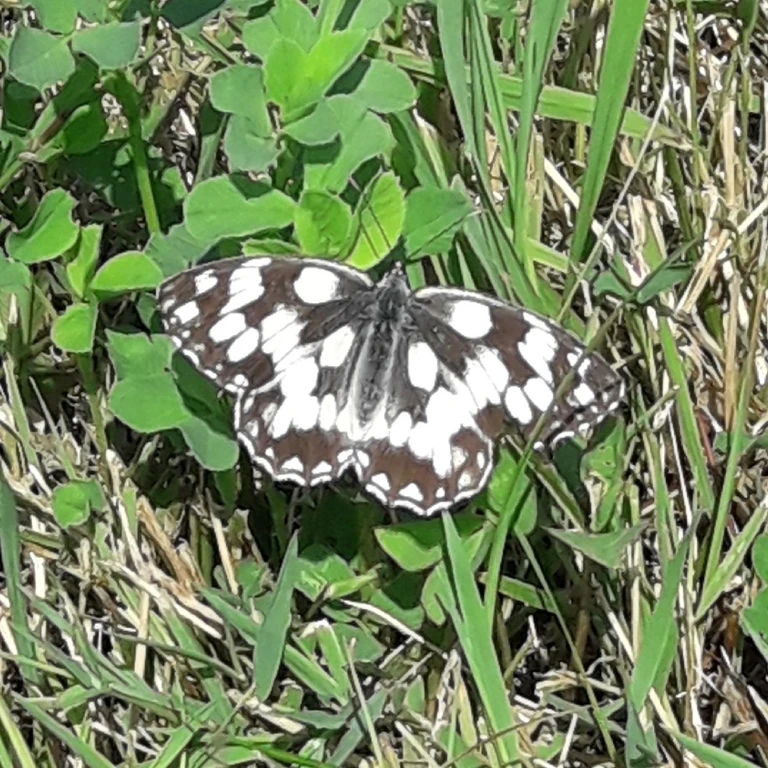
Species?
Melanargia galathea
